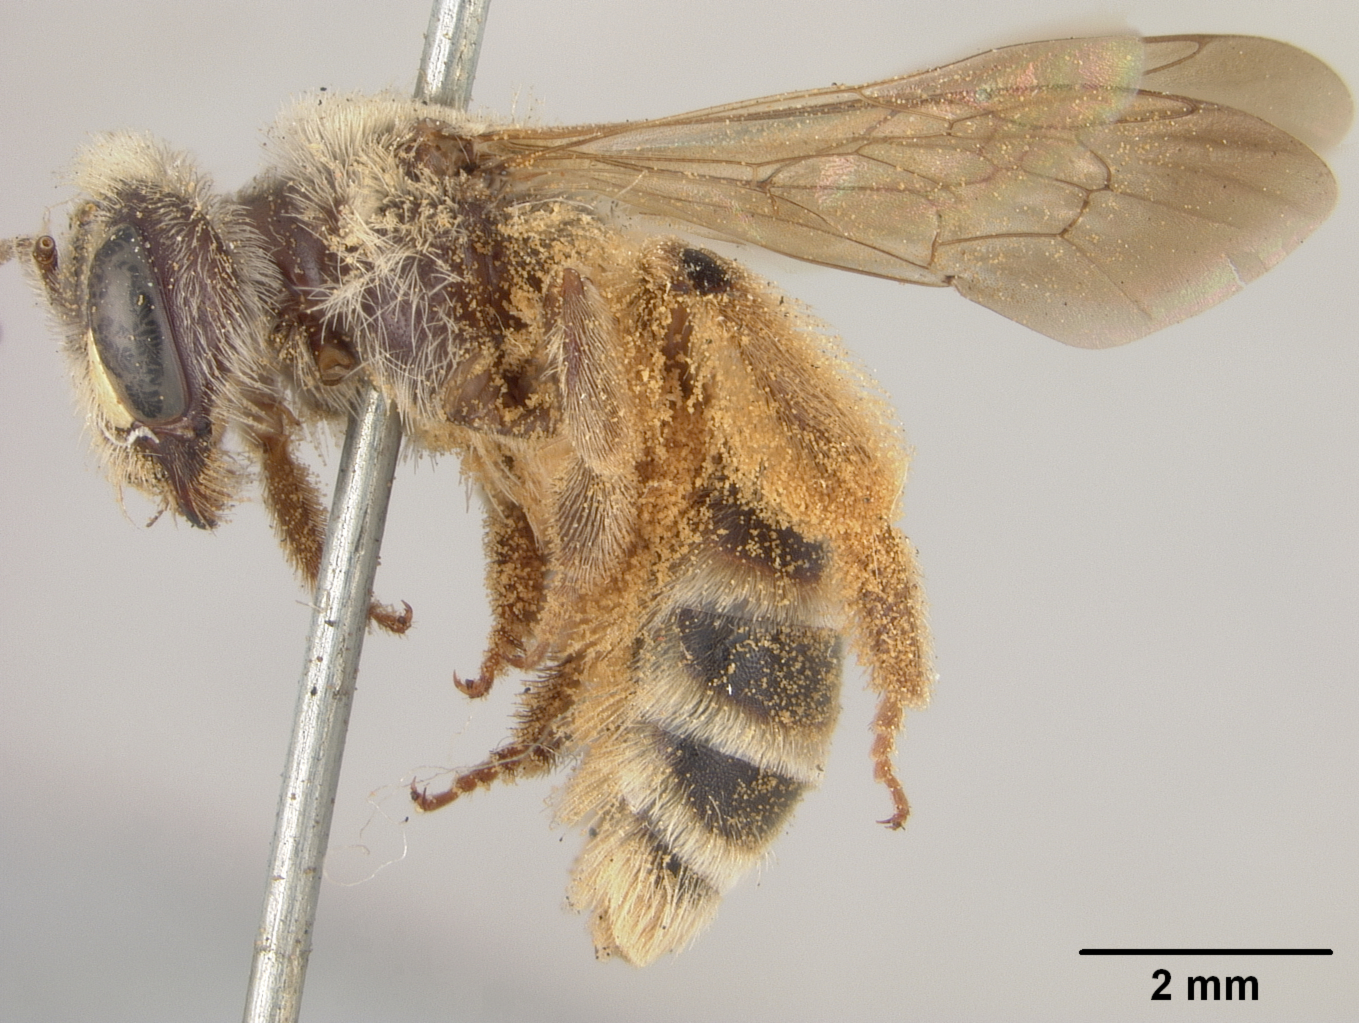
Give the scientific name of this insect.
Andrena aliciarum
